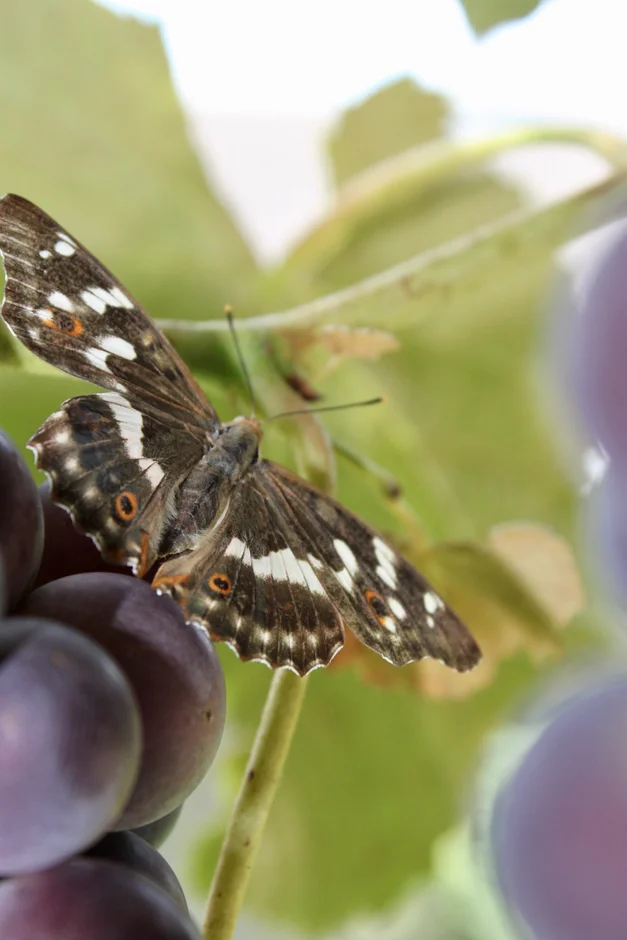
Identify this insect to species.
Apatura ilia
